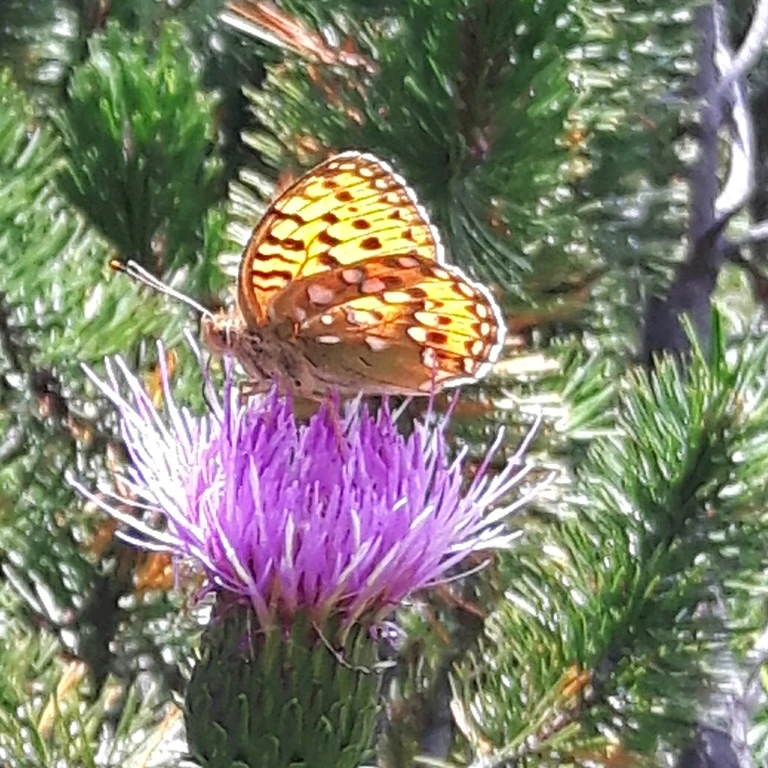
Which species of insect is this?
Speyeria aglaja
